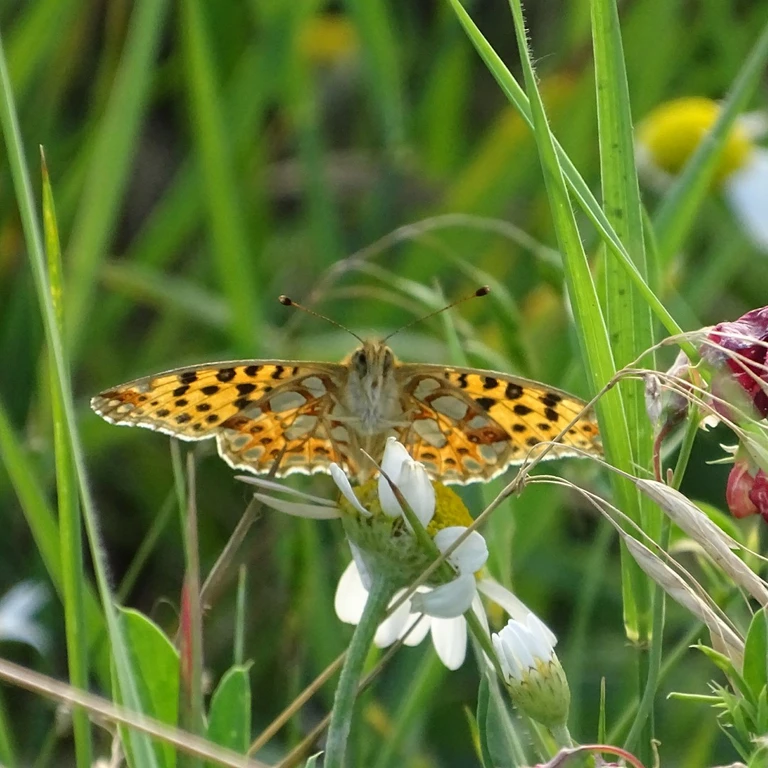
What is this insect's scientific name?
Issoria lathonia
